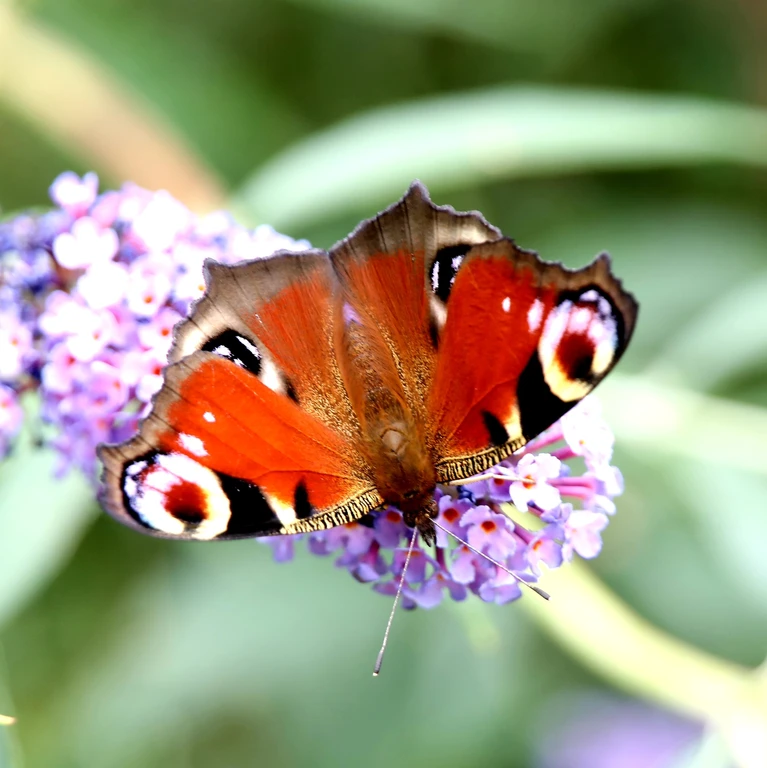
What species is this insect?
Aglais io
